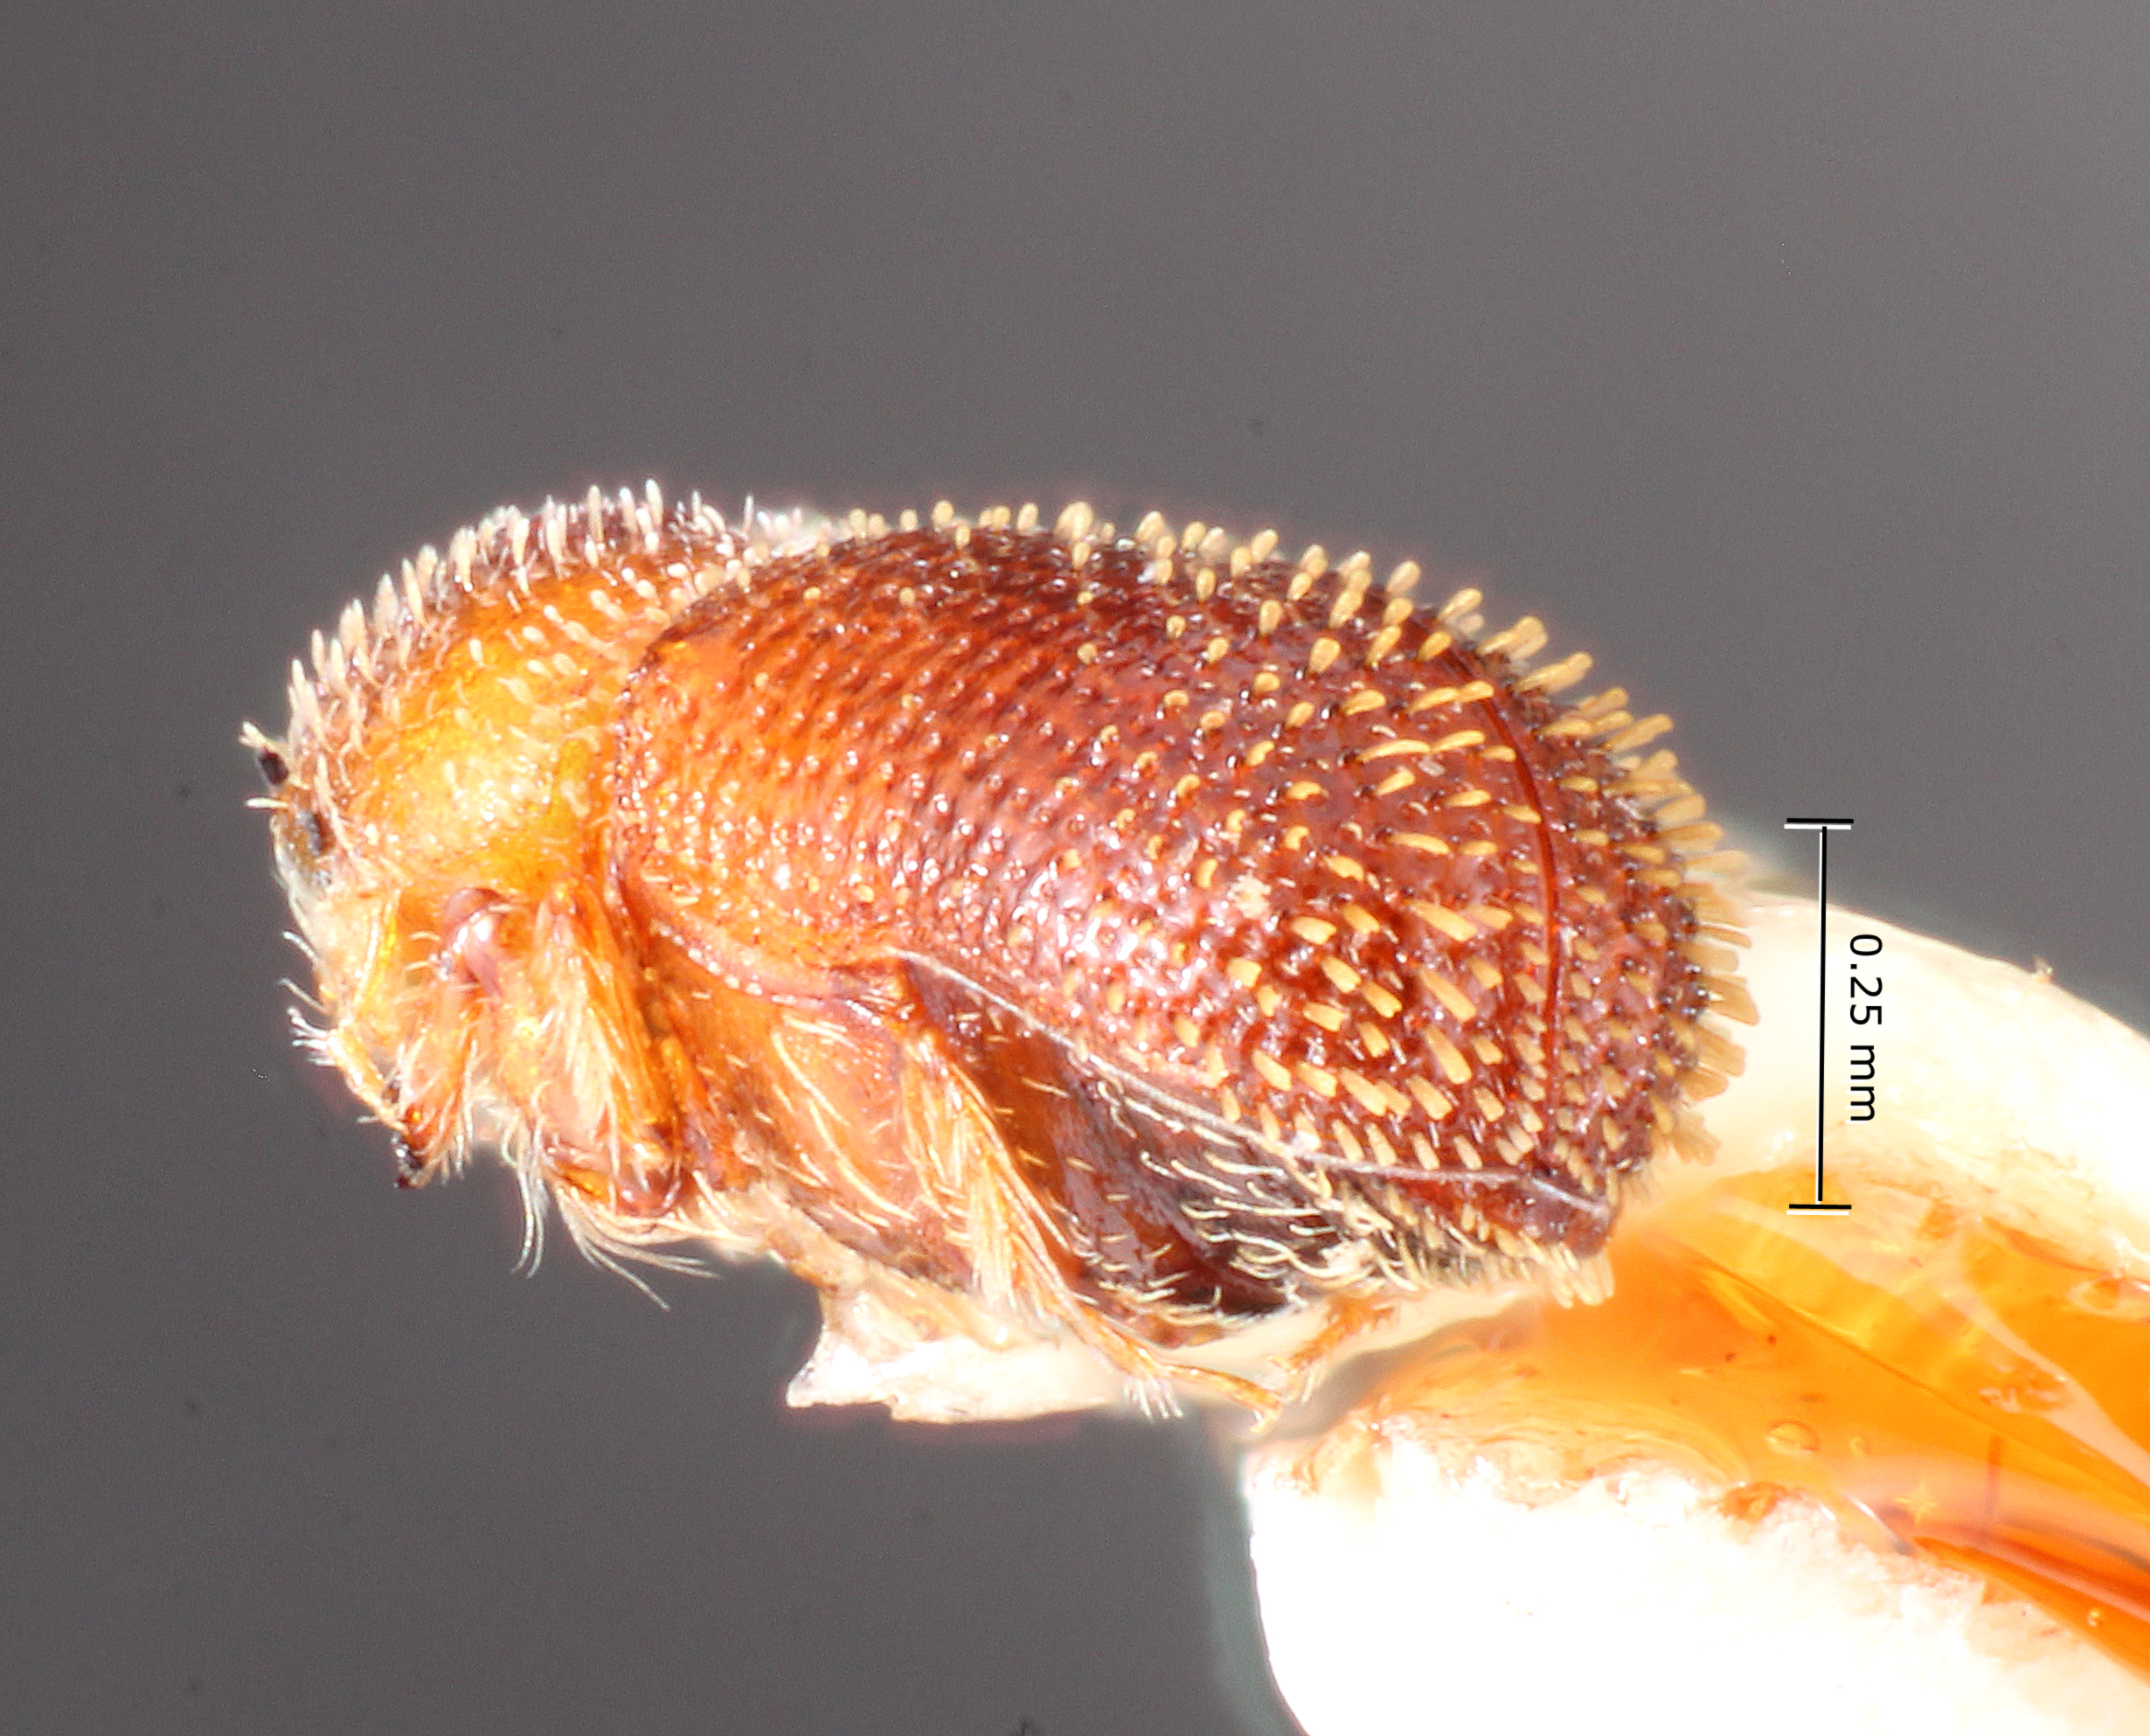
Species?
Thysanoes retamae
